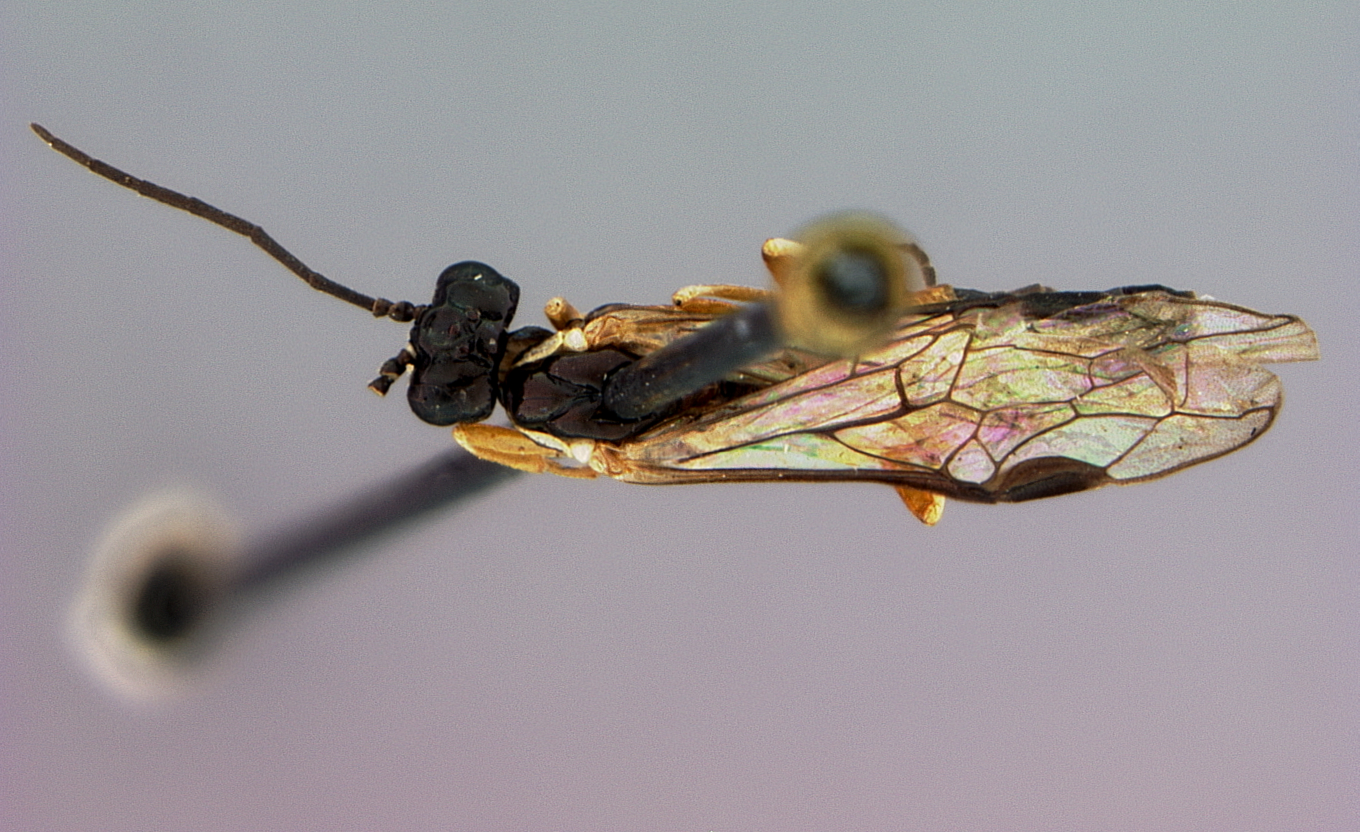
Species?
Hemitaxonus rufopectus
